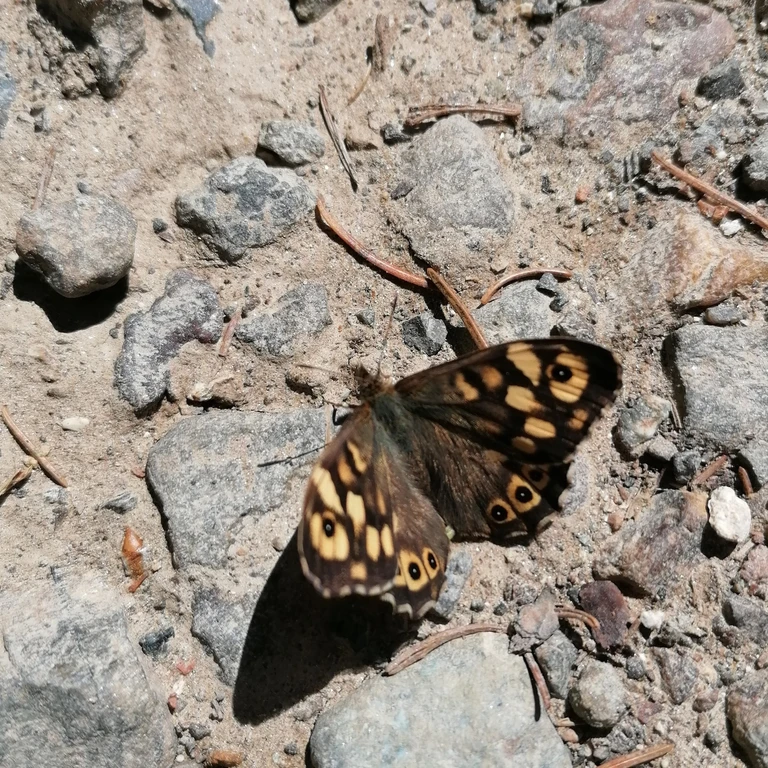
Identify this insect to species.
Pararge aegeria
